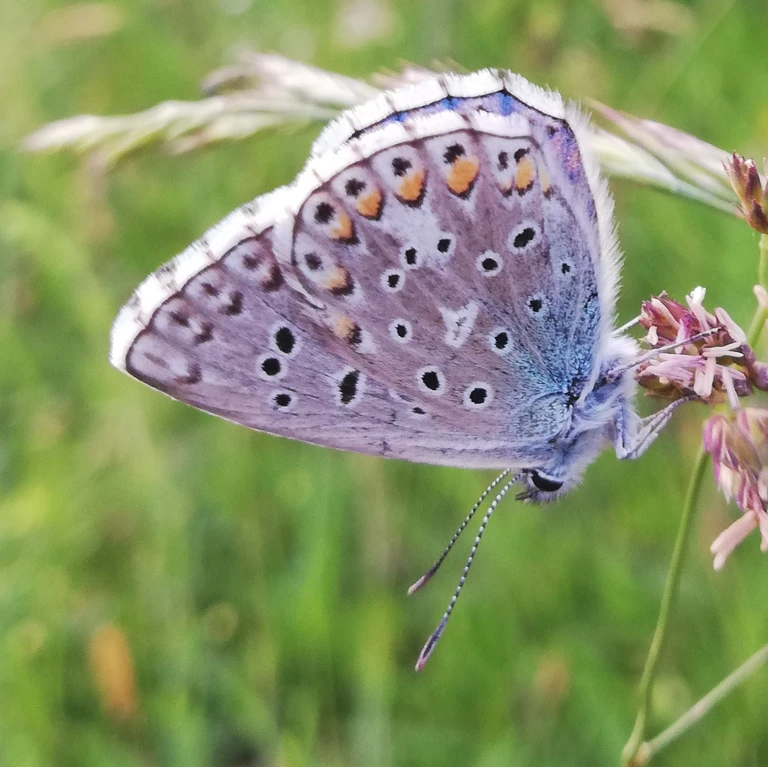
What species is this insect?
Lysandra bellargus
